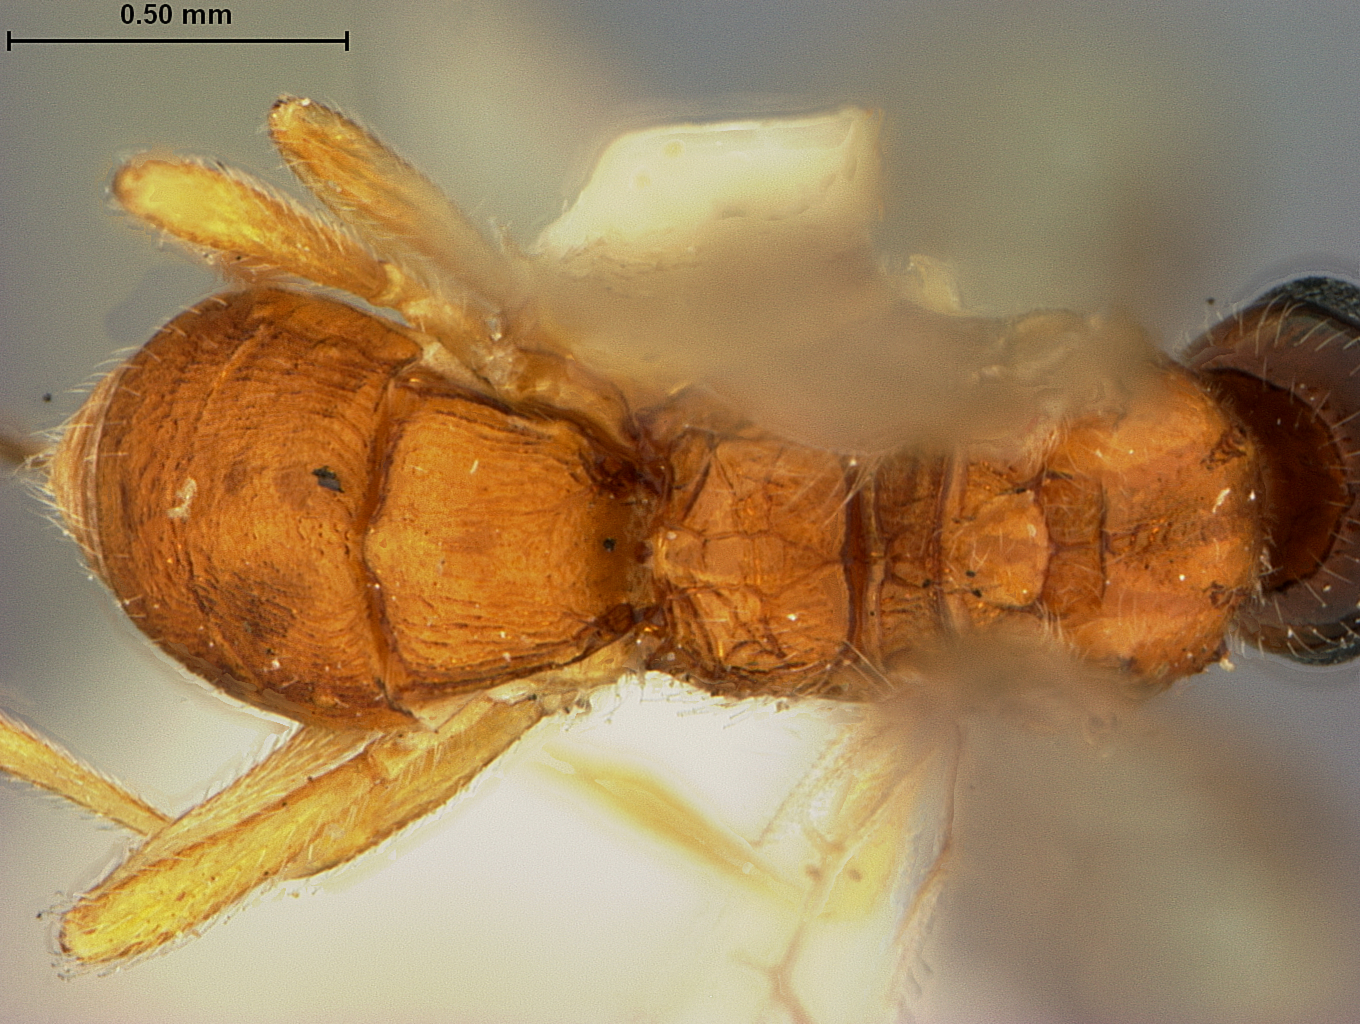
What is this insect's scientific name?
Rhyssalus atriceps
